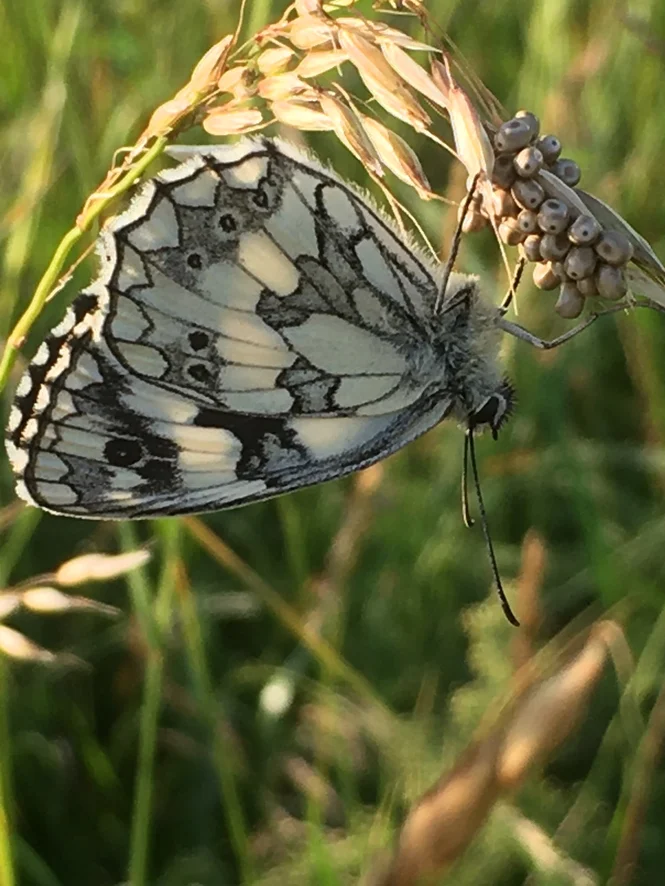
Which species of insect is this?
Melanargia galathea
